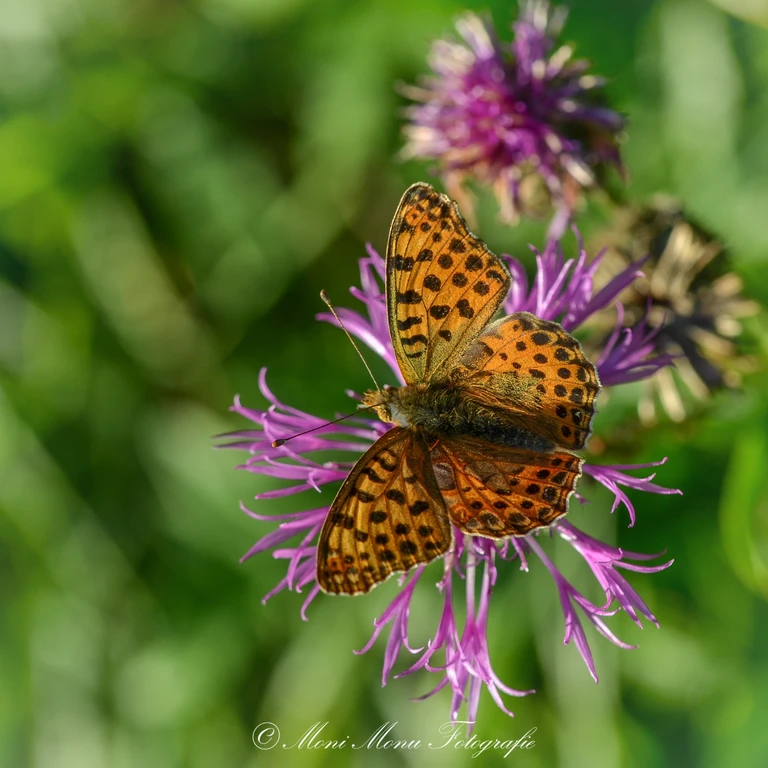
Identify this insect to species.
Issoria lathonia
